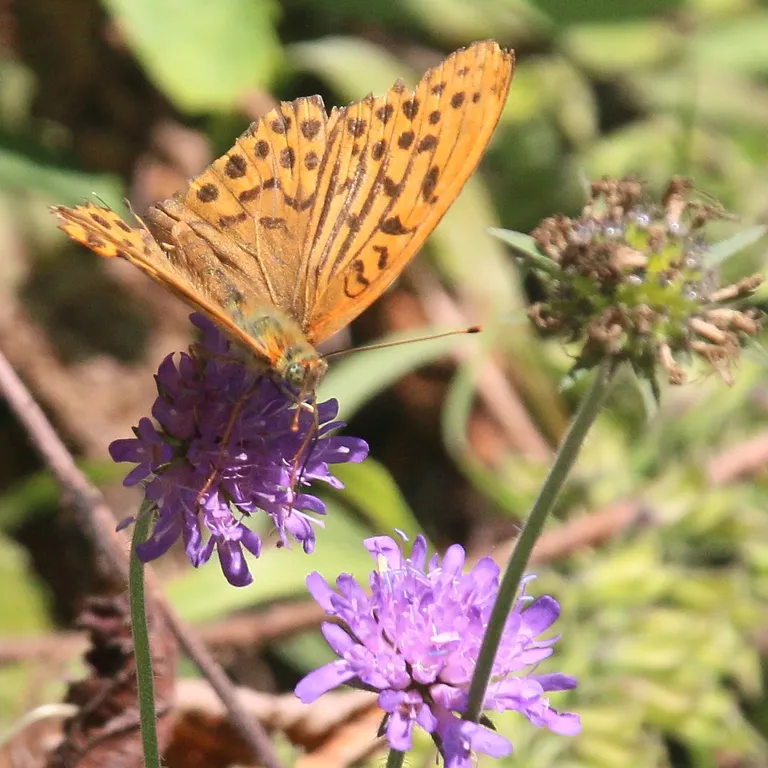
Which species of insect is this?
Argynnis paphia
